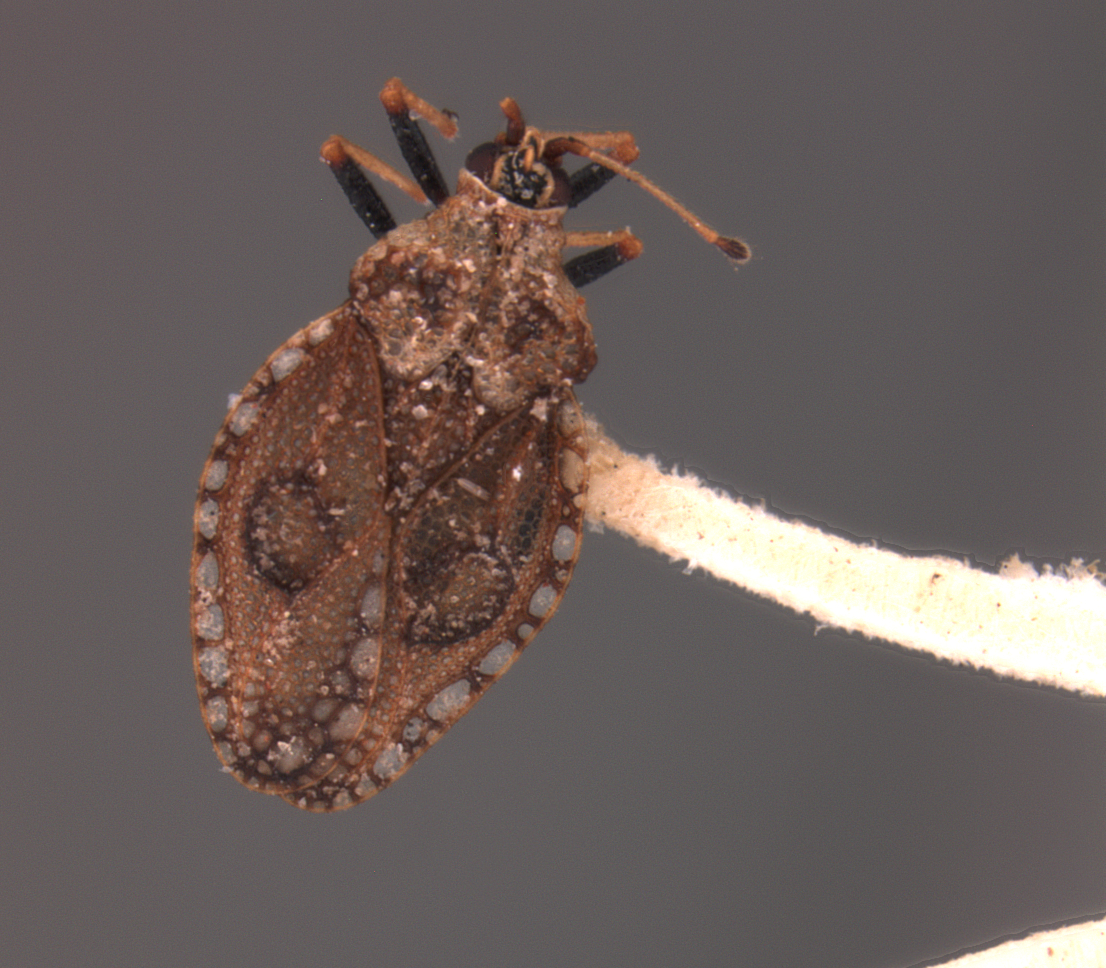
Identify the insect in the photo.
Monanthia ehretiae
